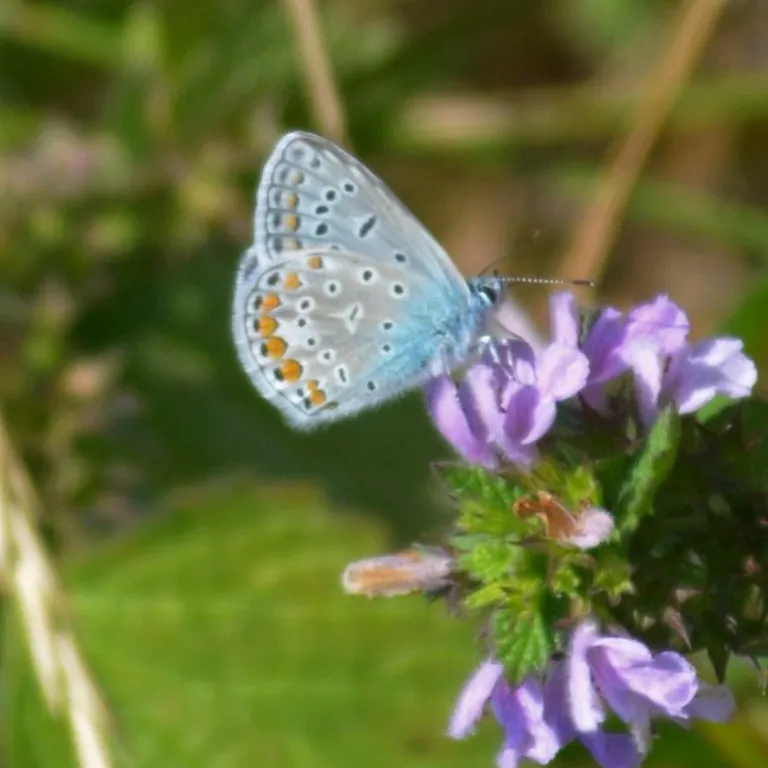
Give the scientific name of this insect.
Polyommatus icarus
